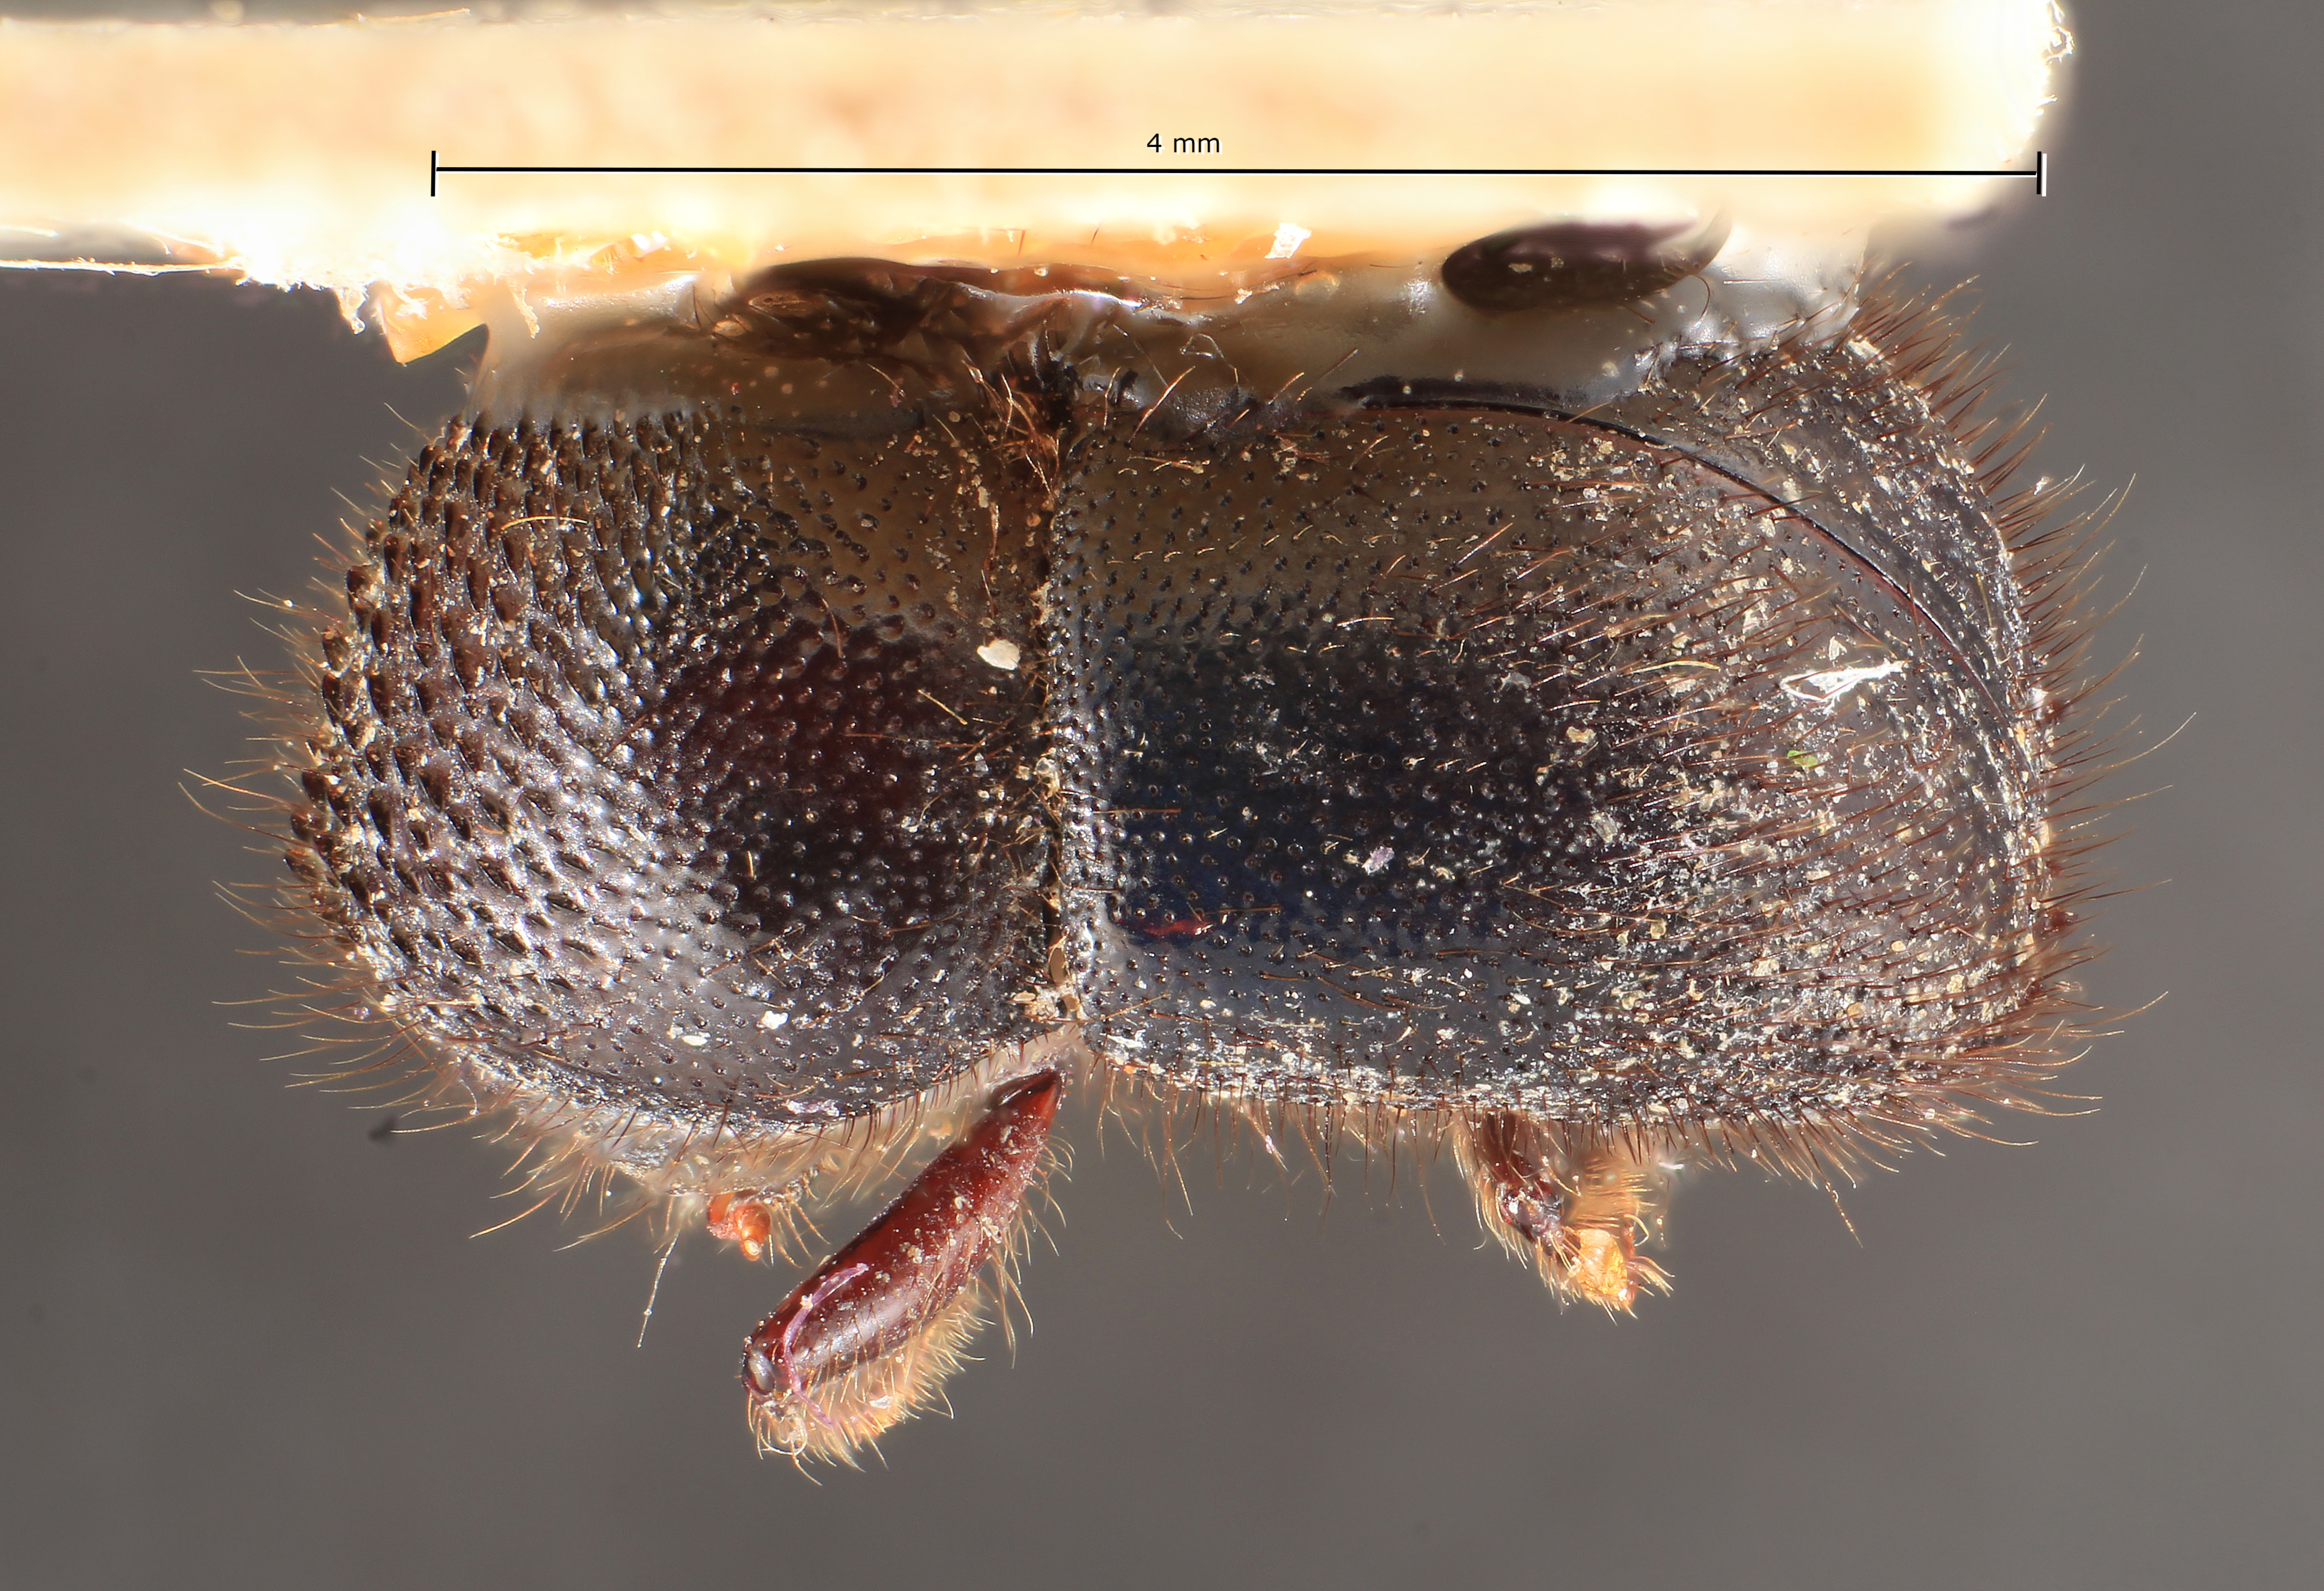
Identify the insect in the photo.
Xyleborus ursa
